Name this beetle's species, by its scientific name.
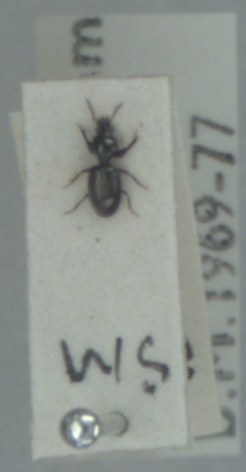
Dyschirius aeneus
